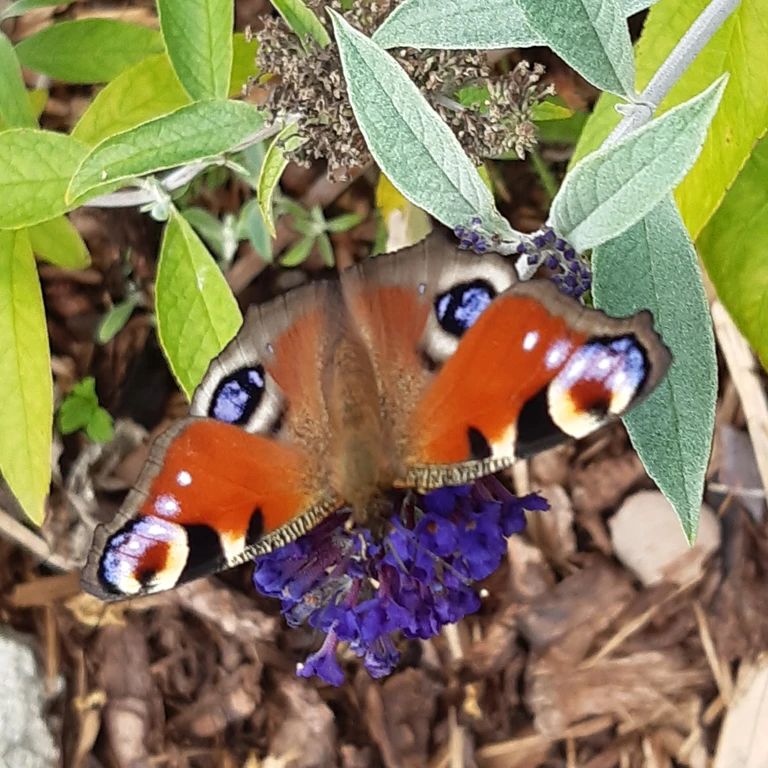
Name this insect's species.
Aglais io
